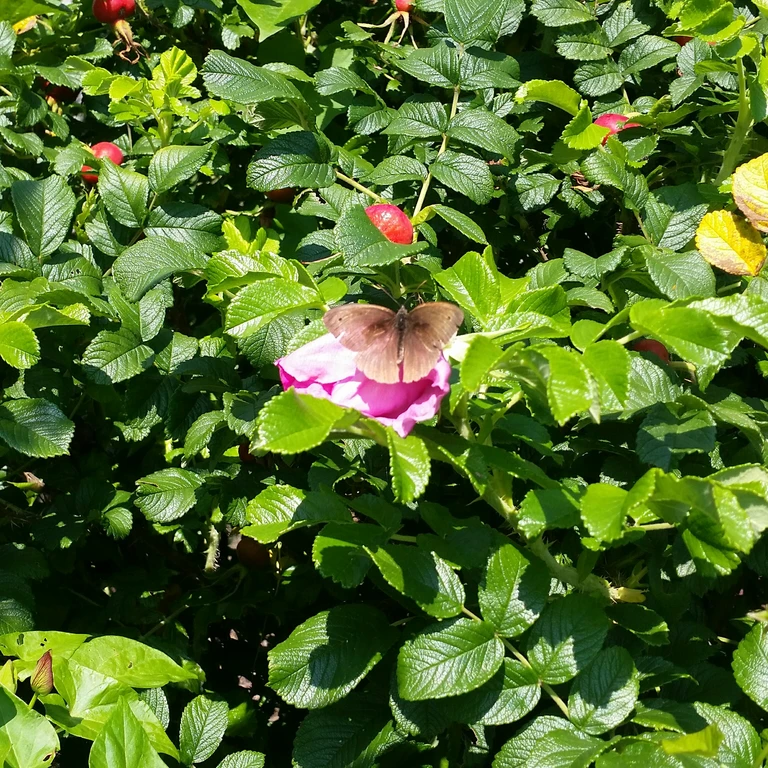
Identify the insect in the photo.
Maniola jurtina
